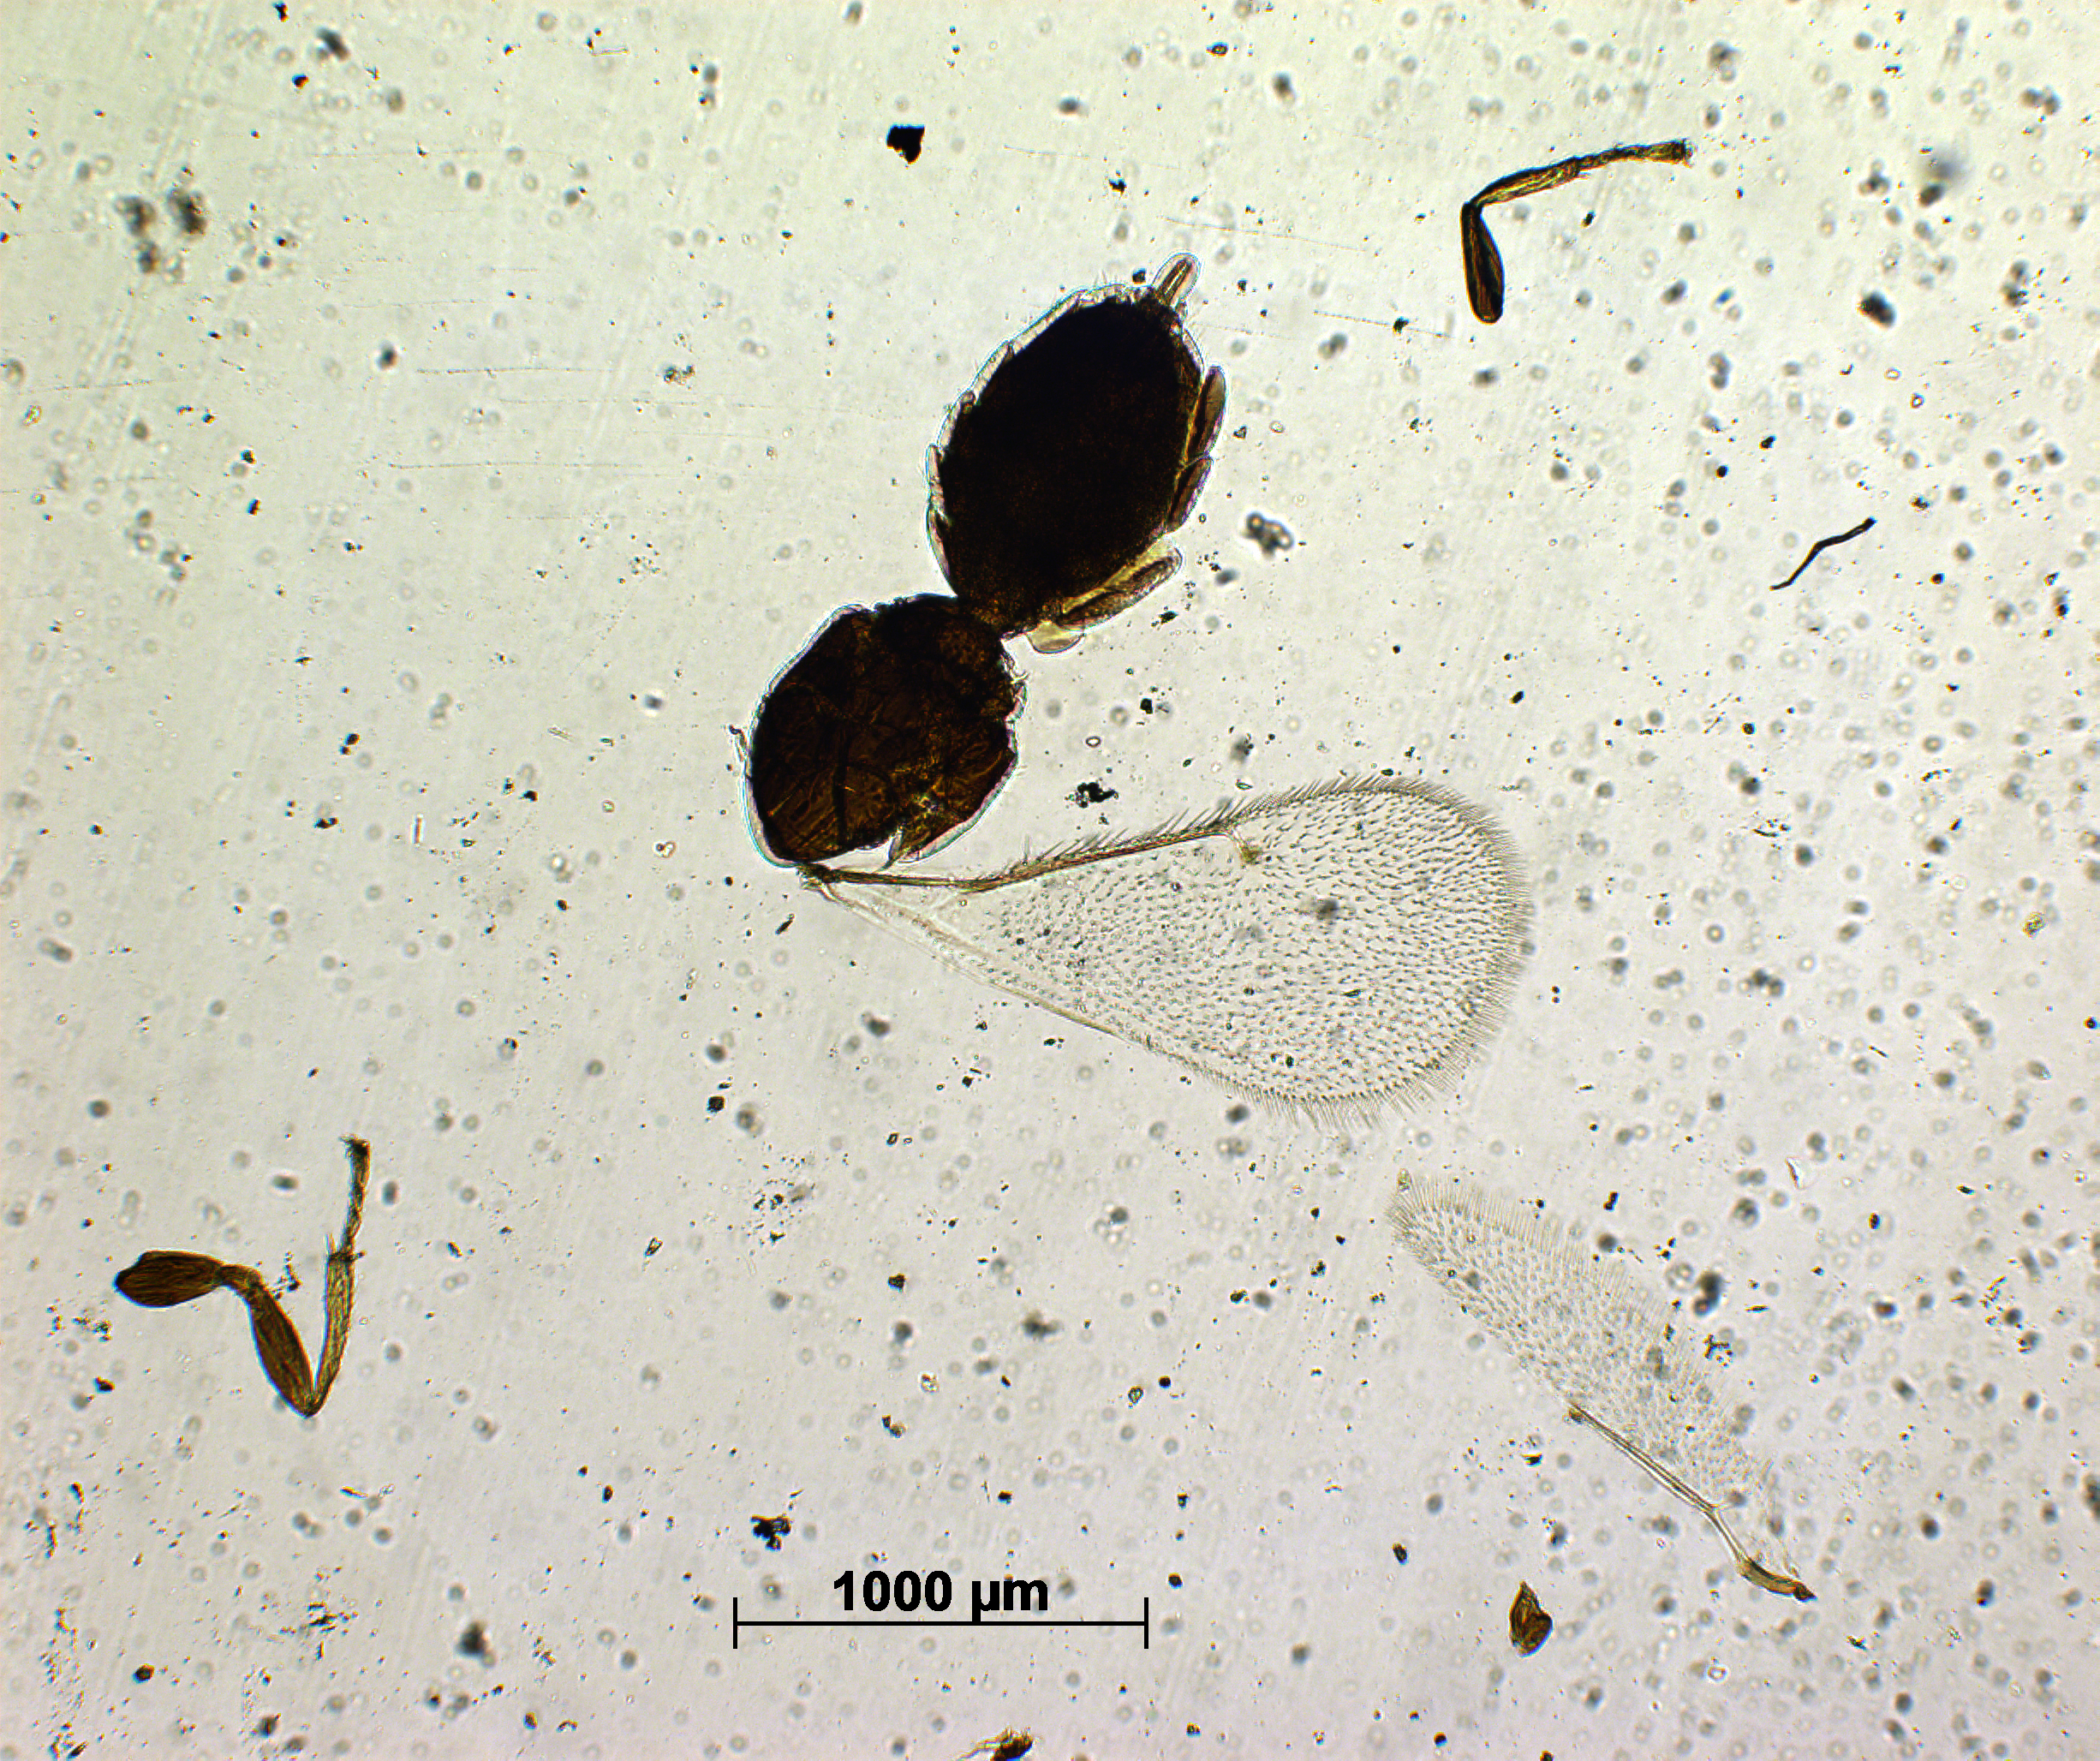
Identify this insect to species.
Tetrastichus quadriseta
